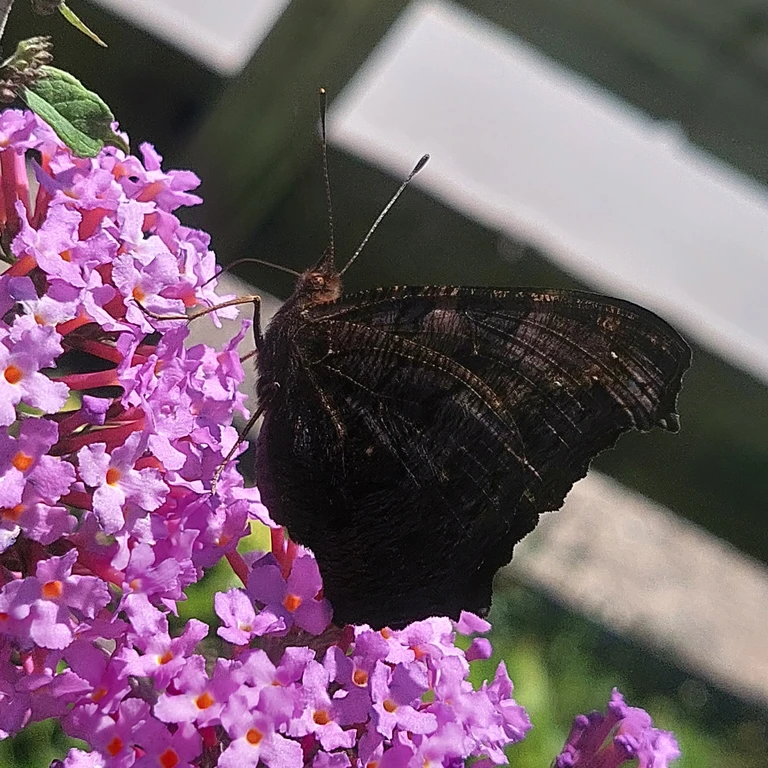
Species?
Aglais io
